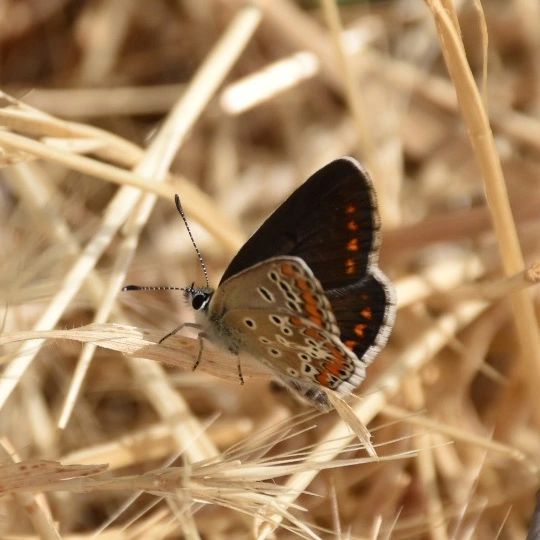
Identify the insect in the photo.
Aricia agestis/artaxerxes
